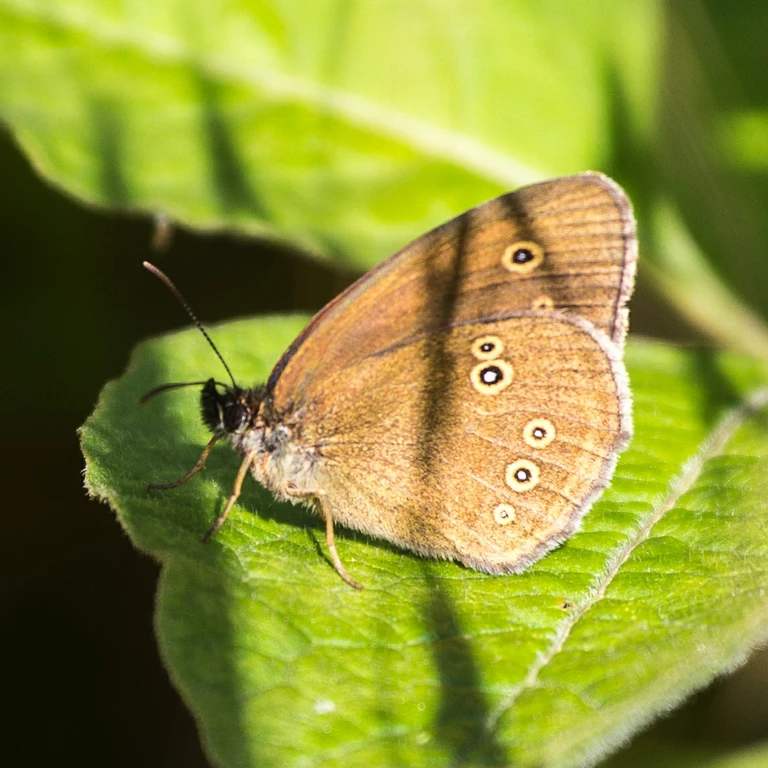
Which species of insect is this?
Aphantopus hyperantus
